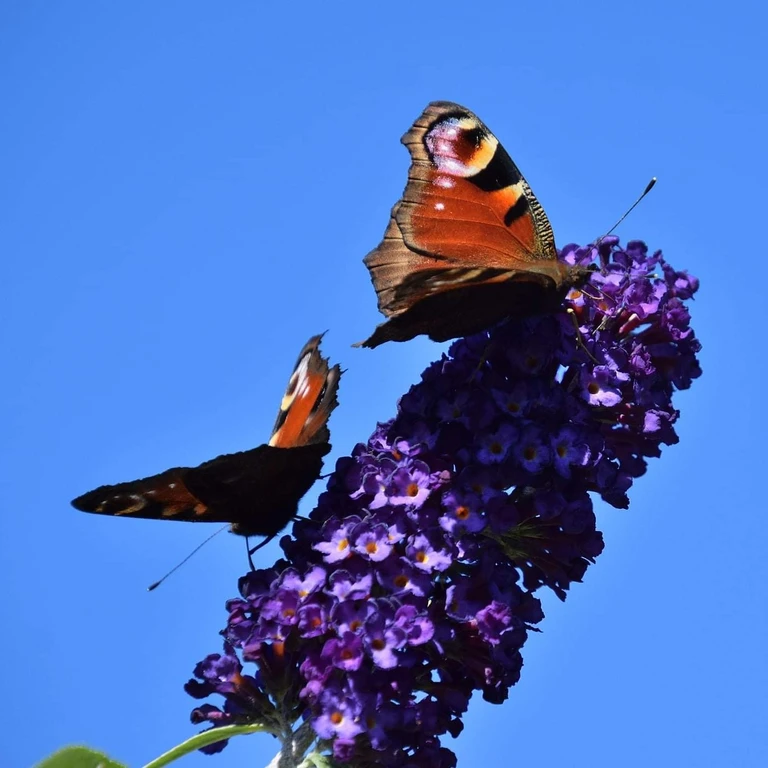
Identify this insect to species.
Aglais io
